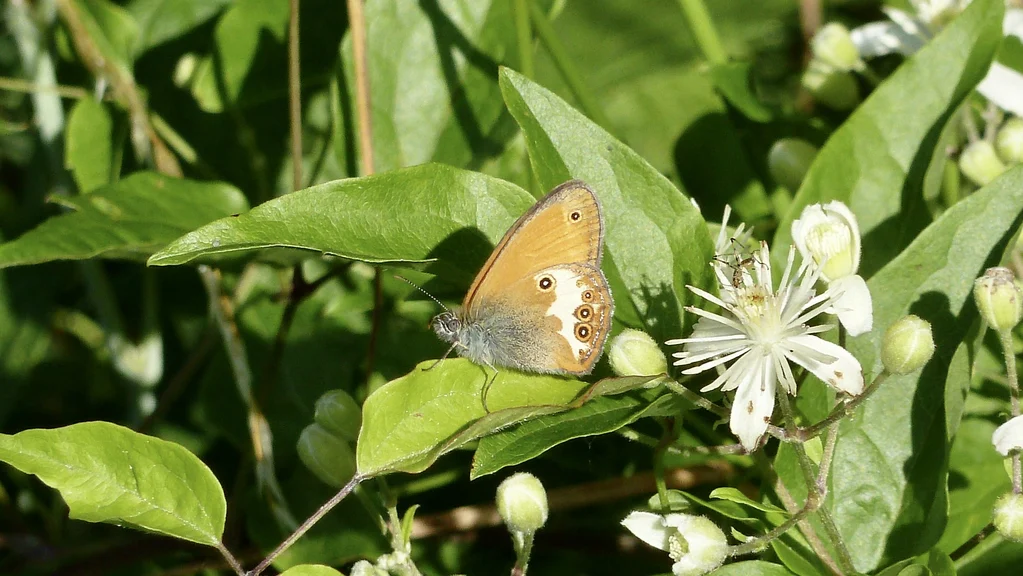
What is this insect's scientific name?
Coenonympha arcania
